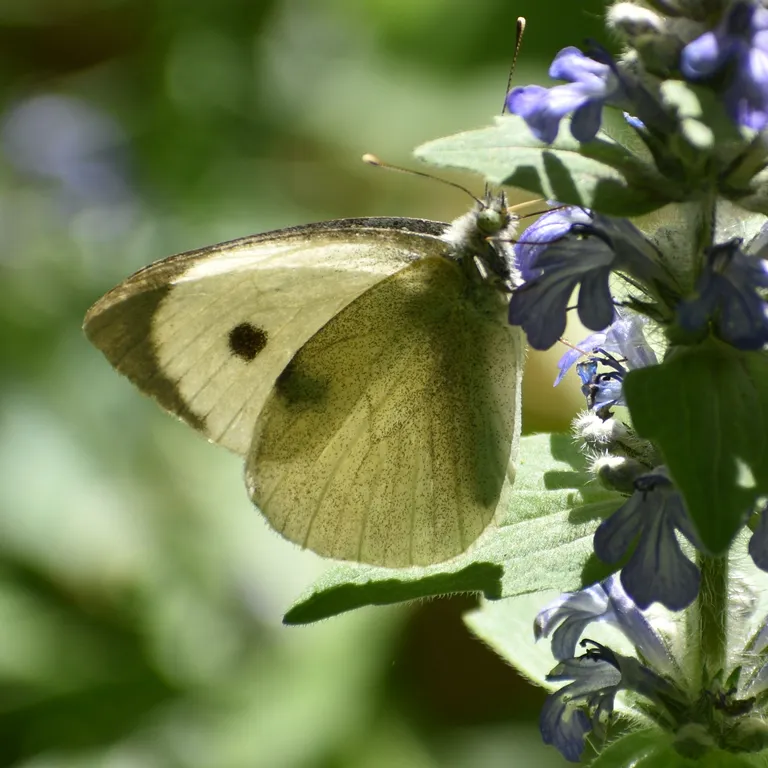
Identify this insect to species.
Pieris brassicae
